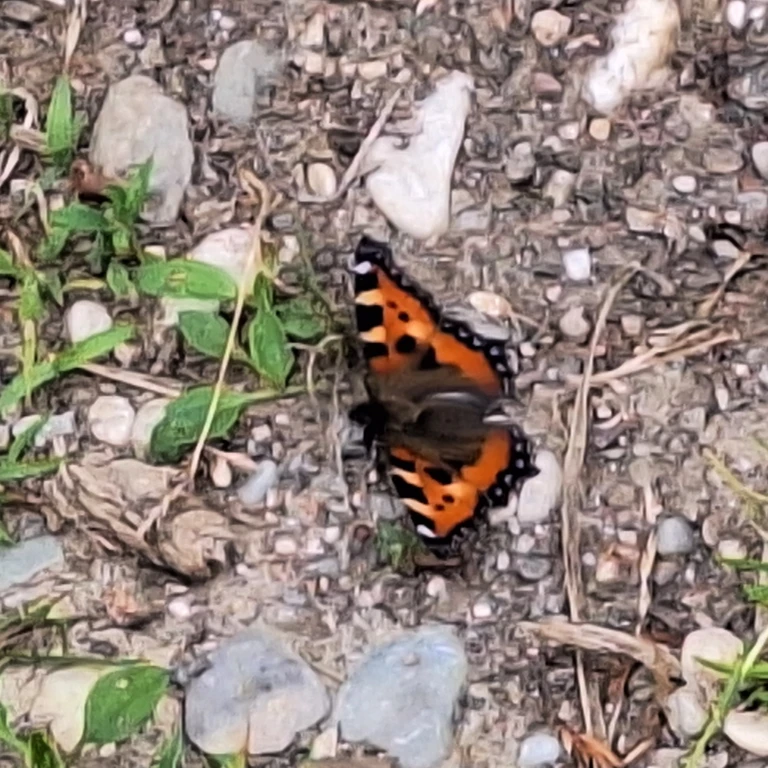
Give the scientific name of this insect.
Aglais urticae
